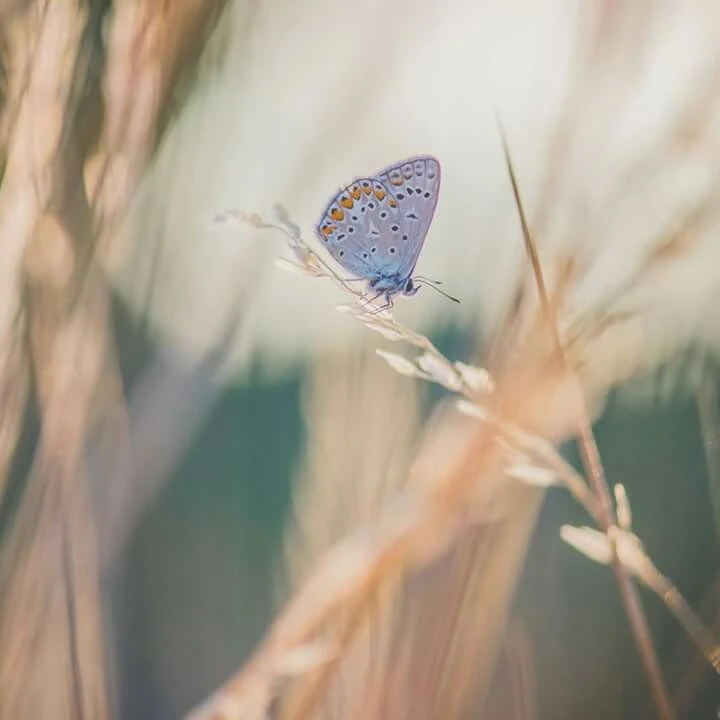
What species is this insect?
Polyommatus icarus
